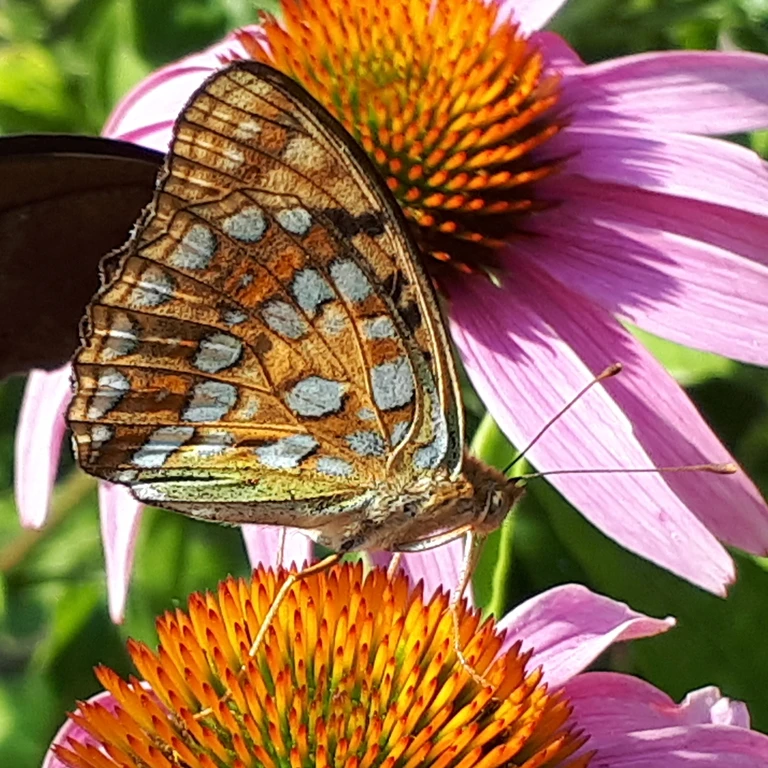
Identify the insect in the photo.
Fabriciana adippe
